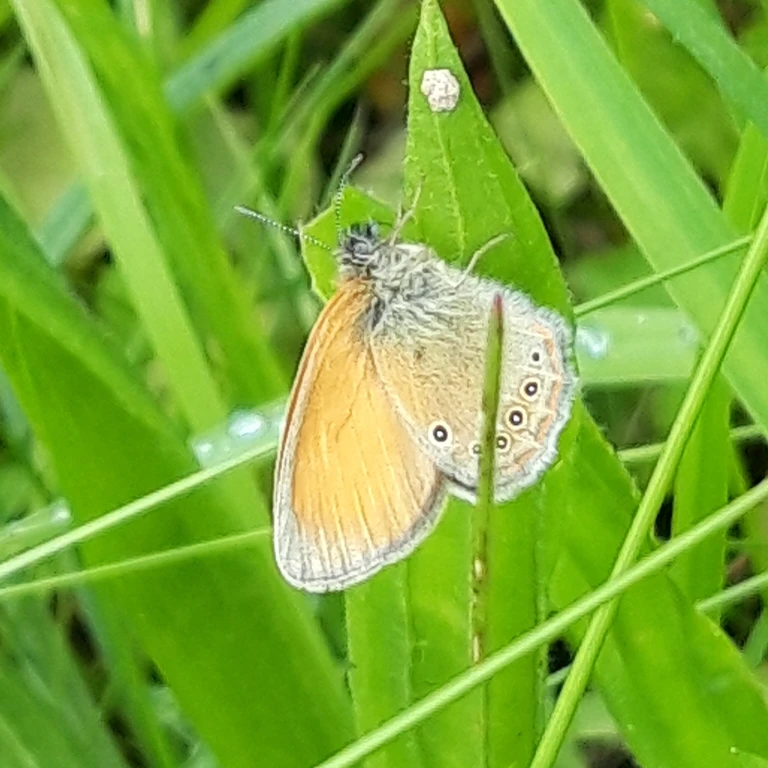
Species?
Coenonympha glycerion (also Coenonympha iphis)
